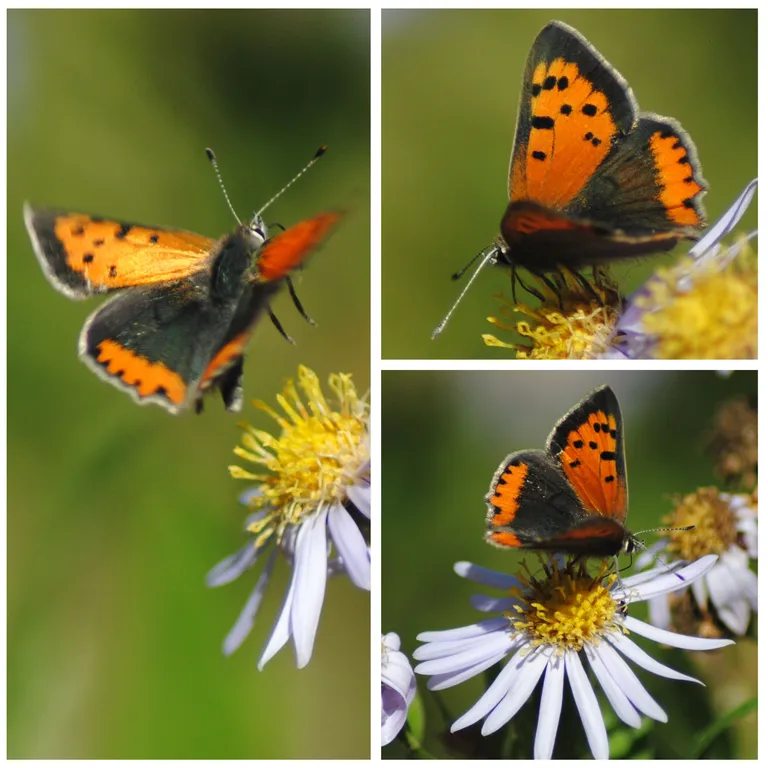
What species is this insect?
Lycaena phlaeas
